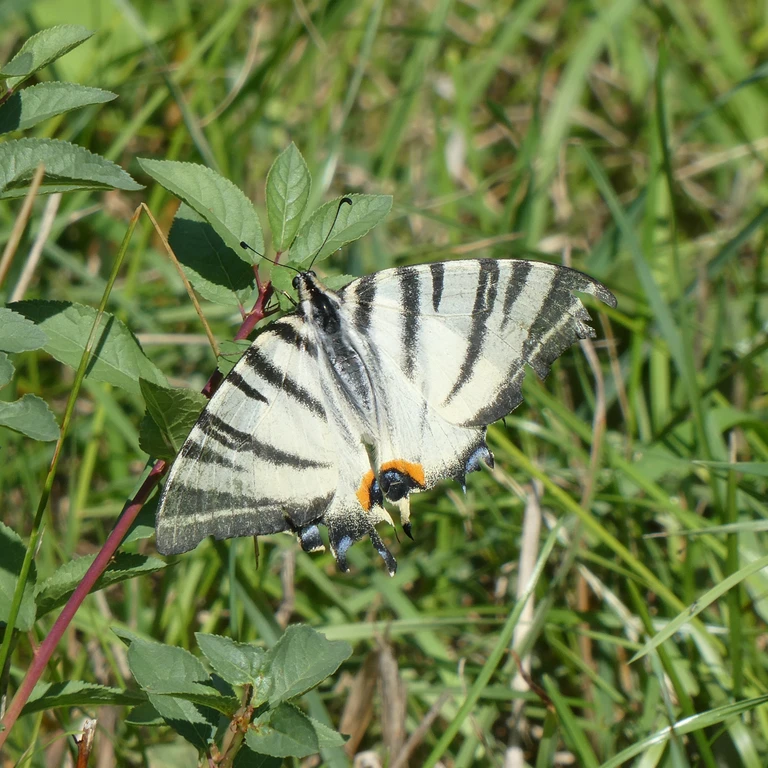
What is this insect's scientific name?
Iphiclides podalirius
